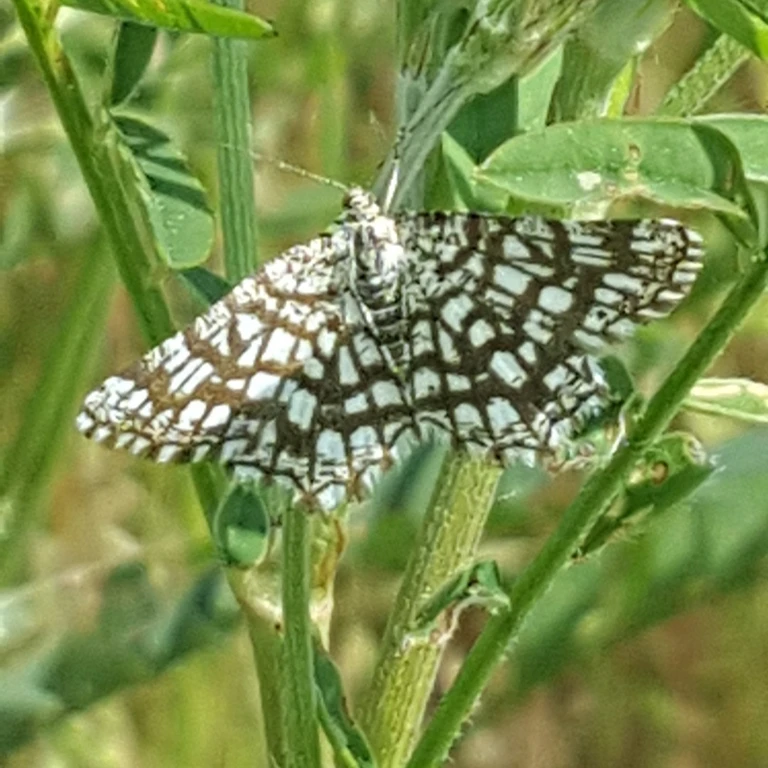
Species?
Chiasmia clathrata
